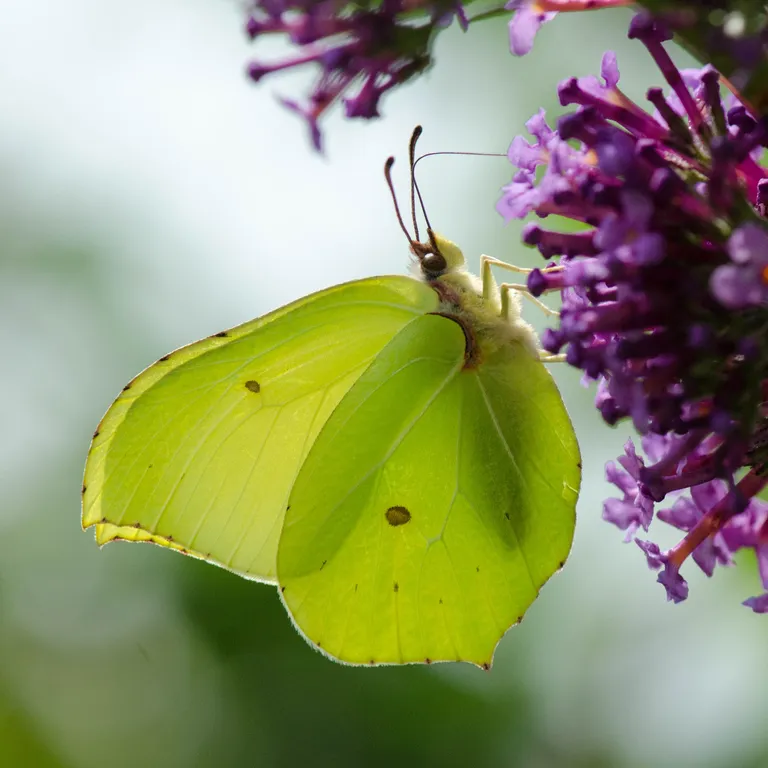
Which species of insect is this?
Gonepteryx rhamni
